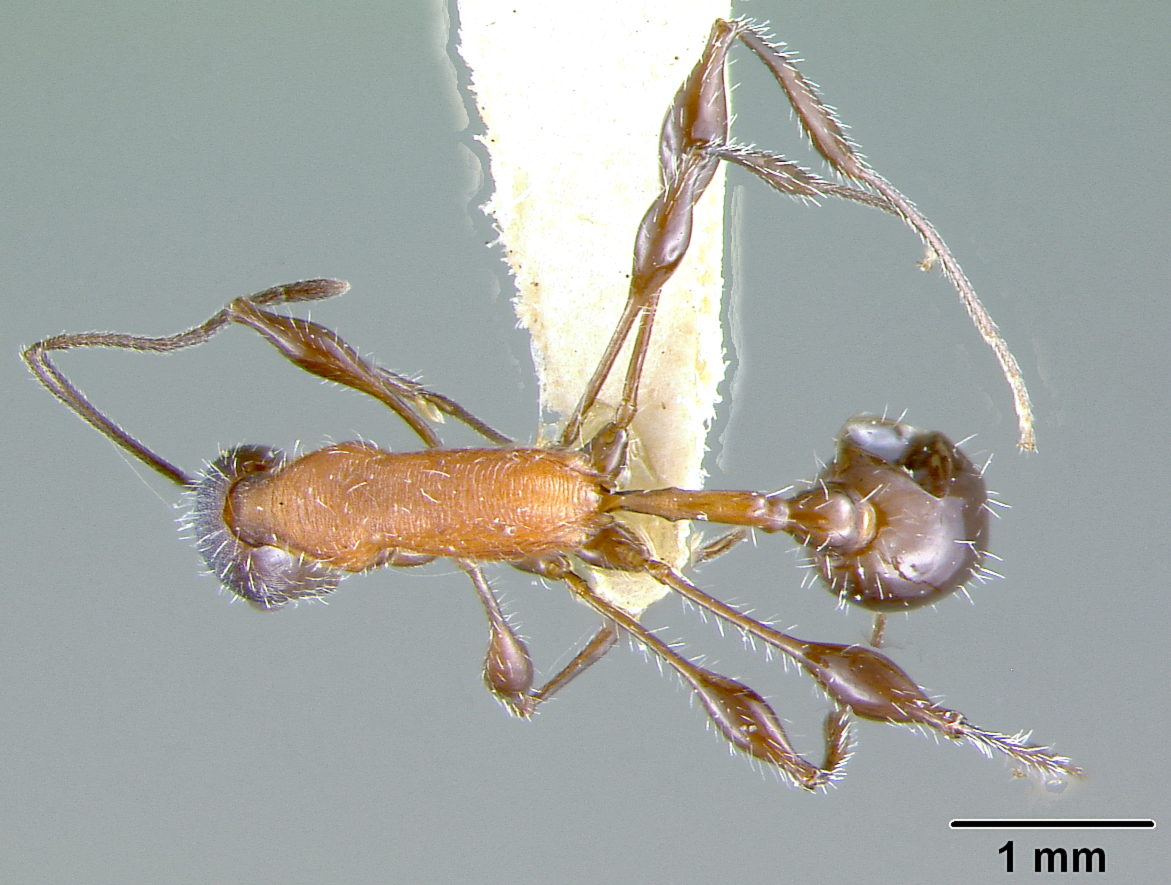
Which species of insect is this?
Croesomyrmex bermudezi
